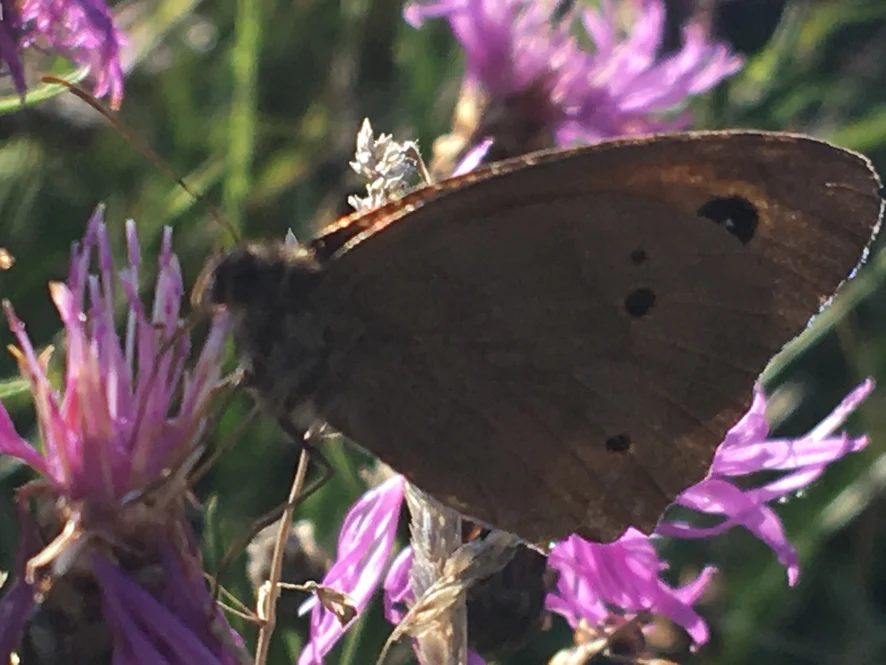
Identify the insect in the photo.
Maniola jurtina
